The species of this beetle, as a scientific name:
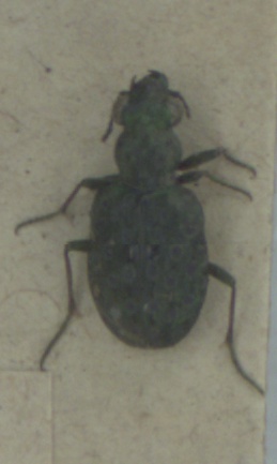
Elaphrus riparius
